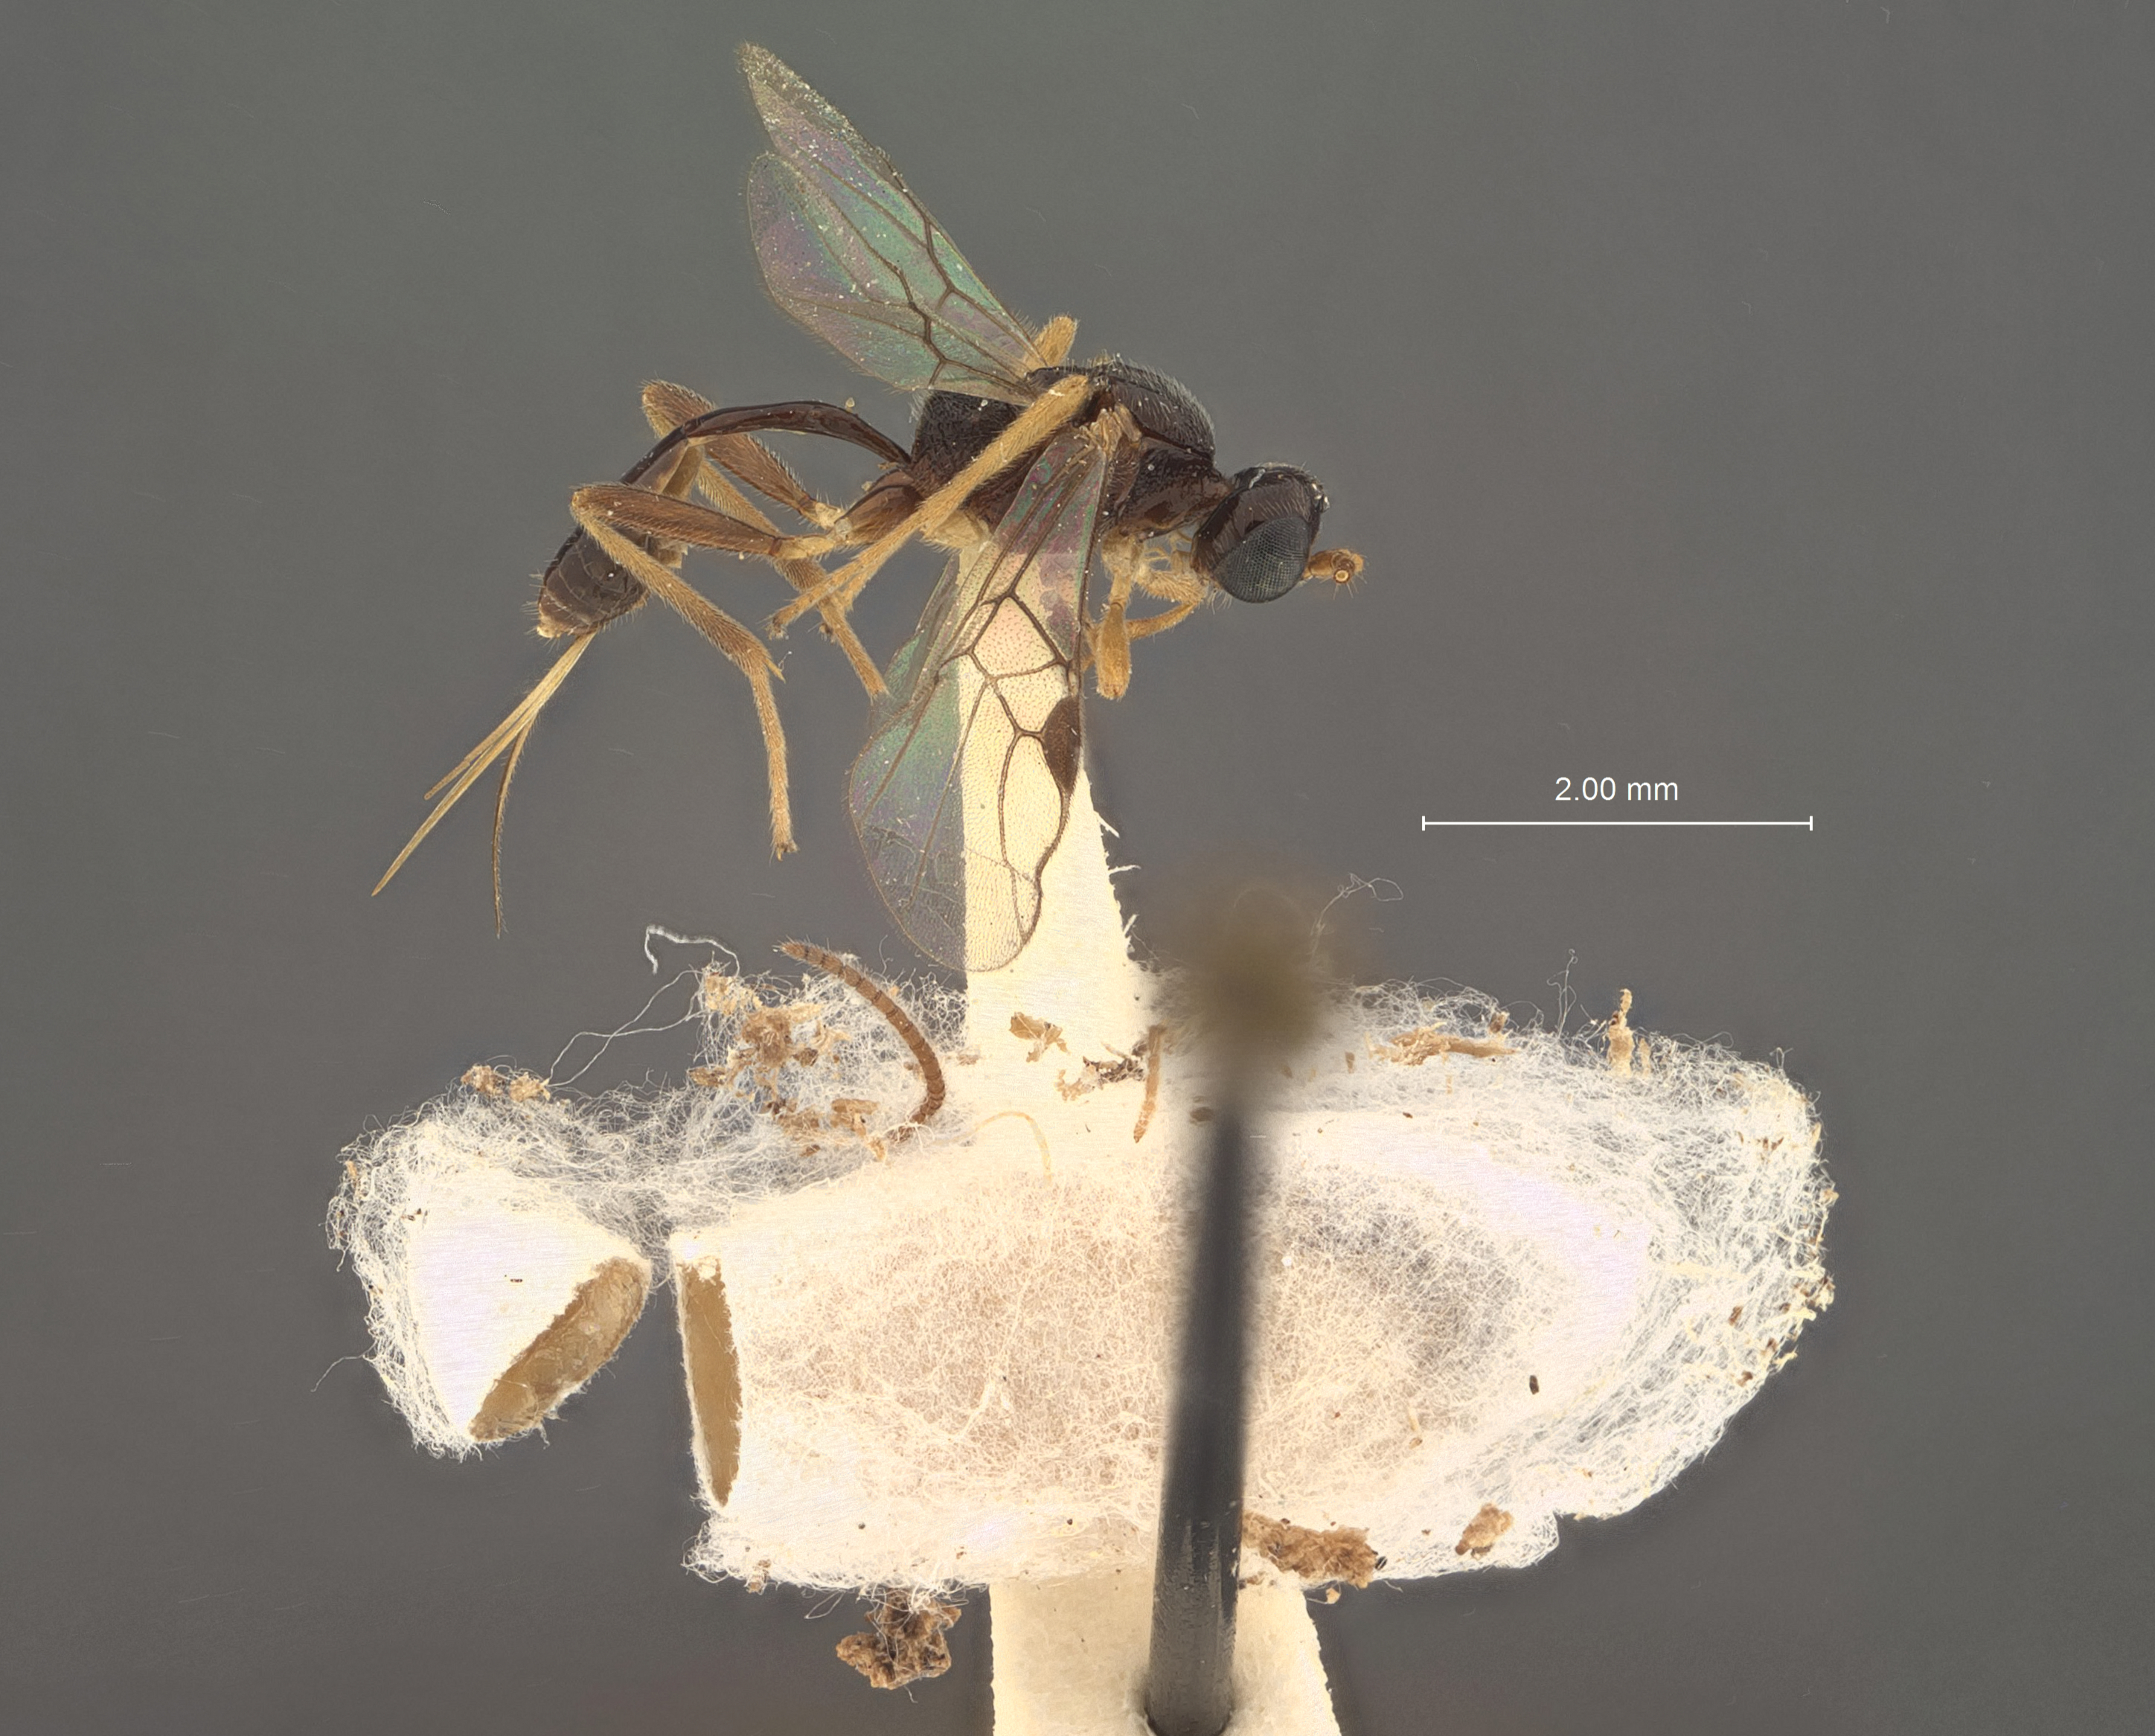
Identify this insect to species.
Perilitus eximius
